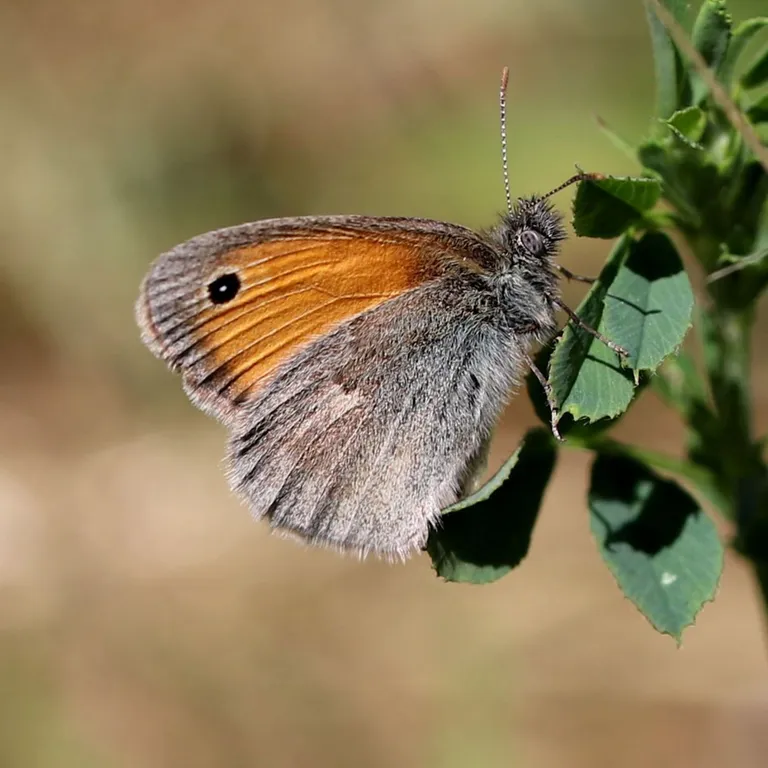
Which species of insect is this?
Coenonympha pamphilus
